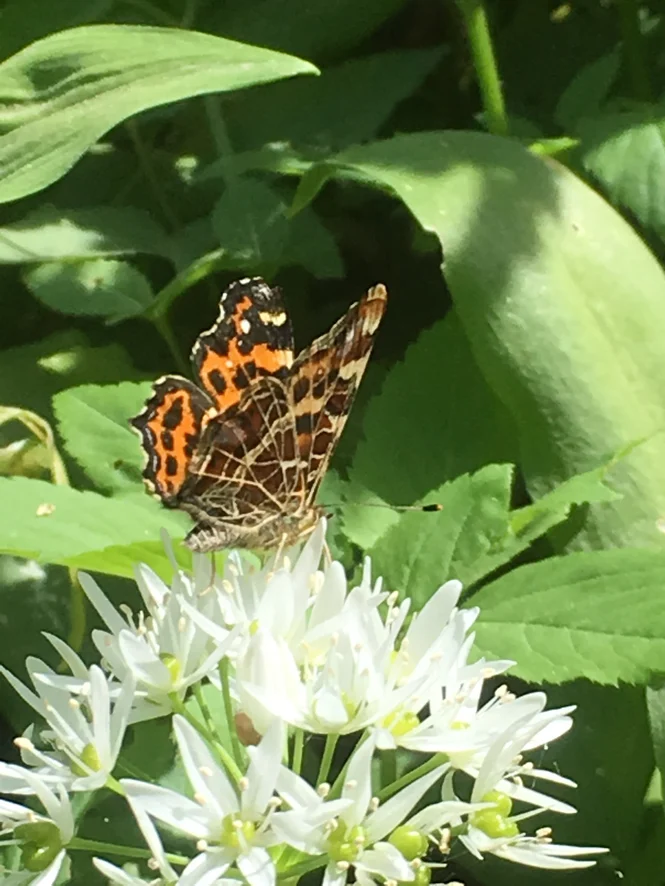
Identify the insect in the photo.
Araschnia levana
